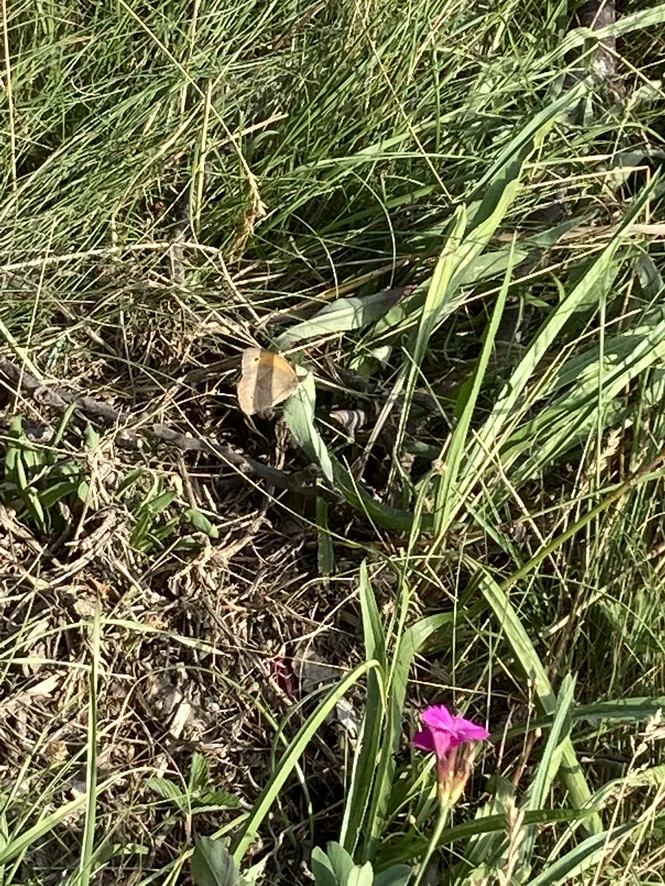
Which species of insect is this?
Maniola jurtina
